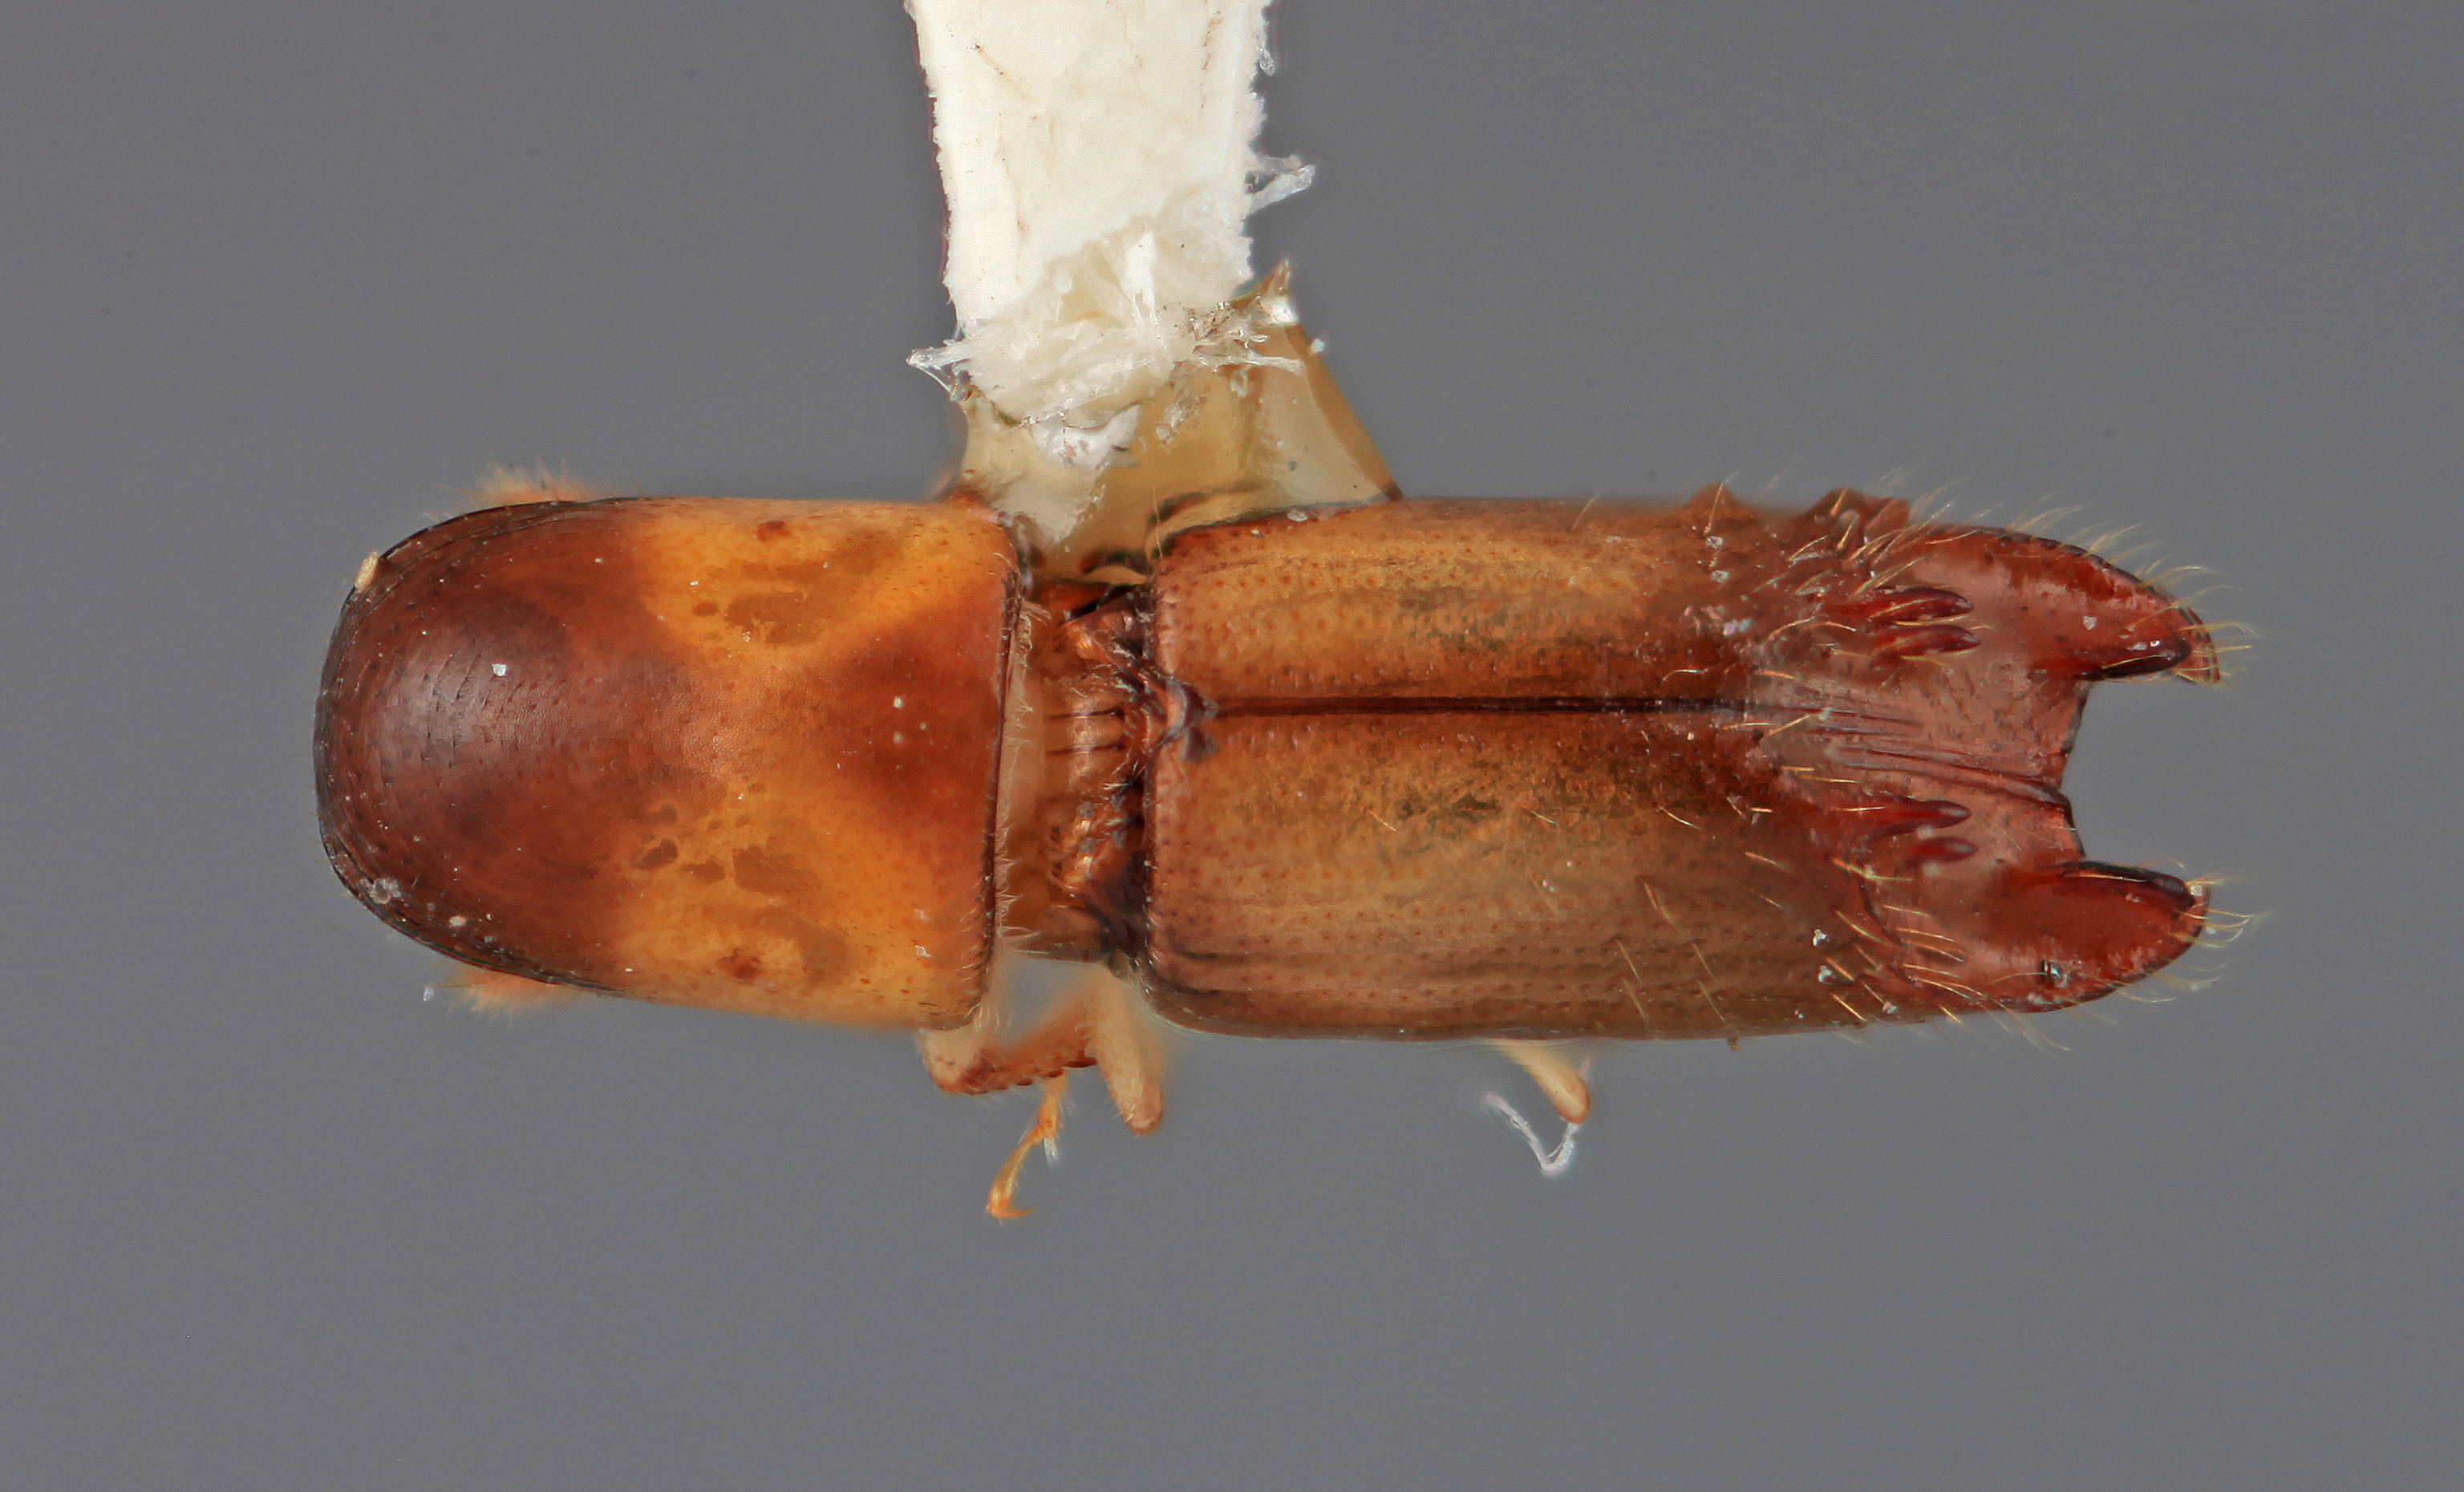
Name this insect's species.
Amphicranus mirandus
